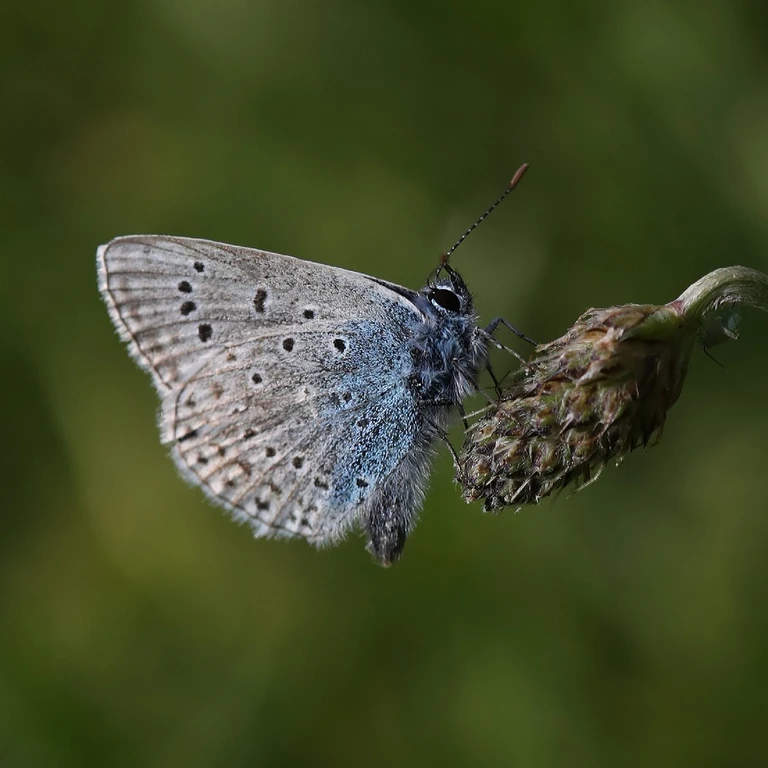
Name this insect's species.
Polyommatus icarus
